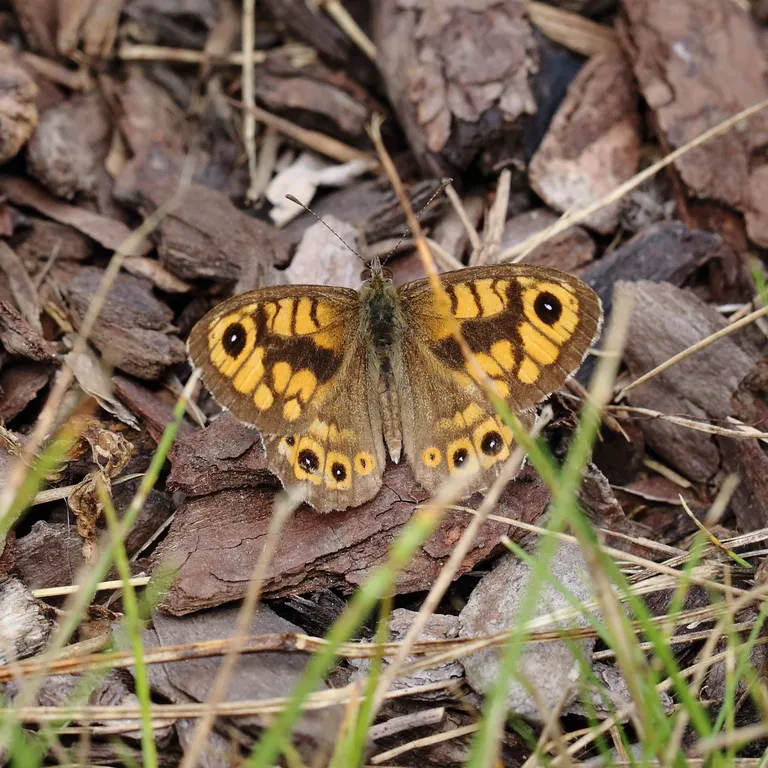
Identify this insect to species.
Lasiommata megera (also Pararge megera)
